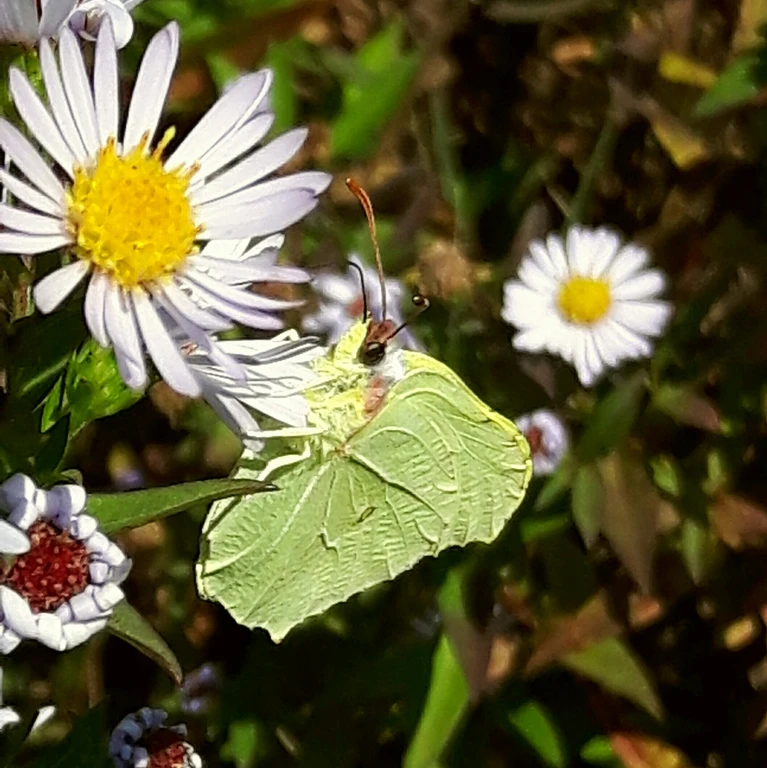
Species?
Gonepteryx rhamni
